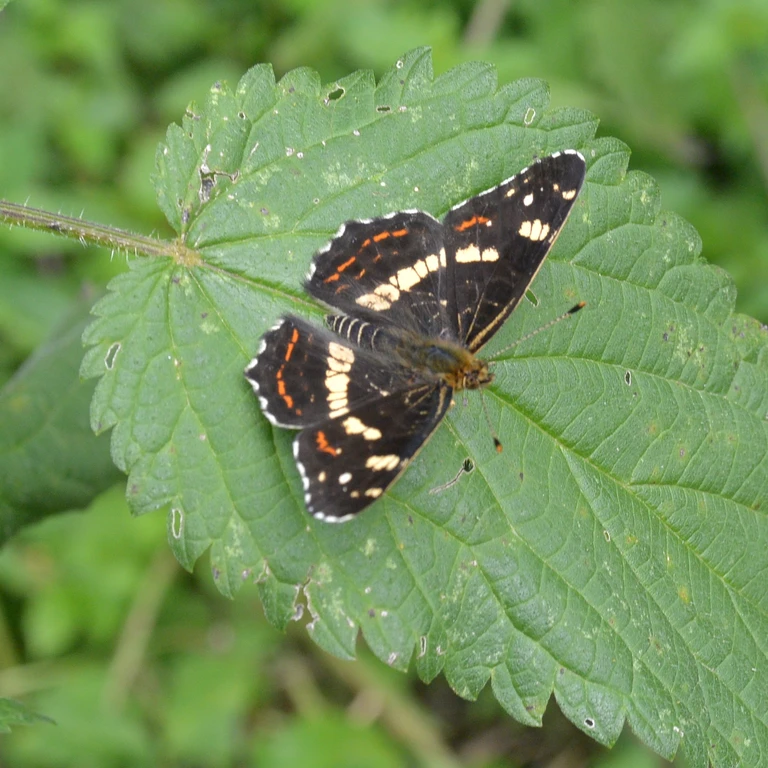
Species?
Araschnia levana
